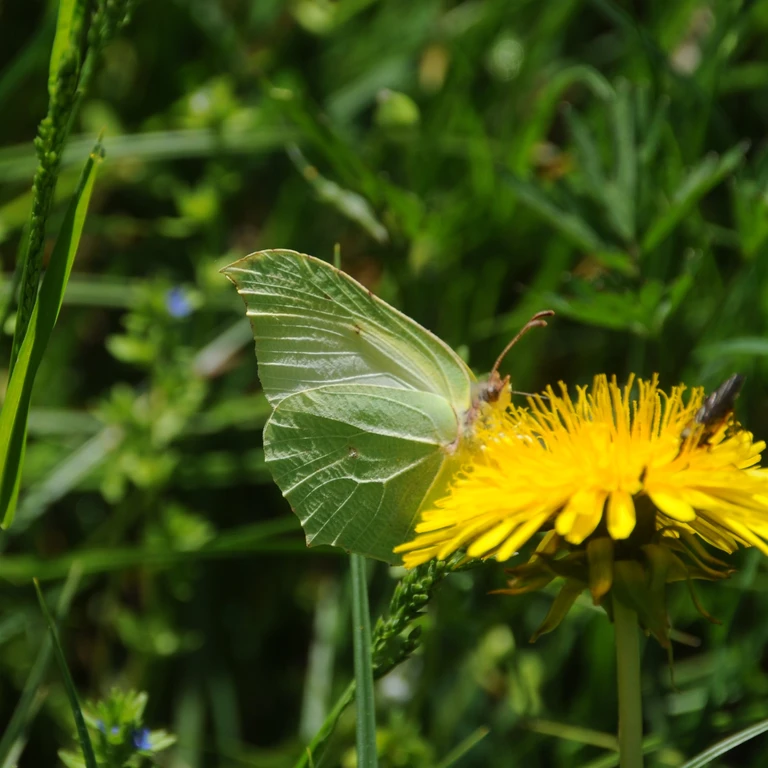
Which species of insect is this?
Gonepteryx rhamni
